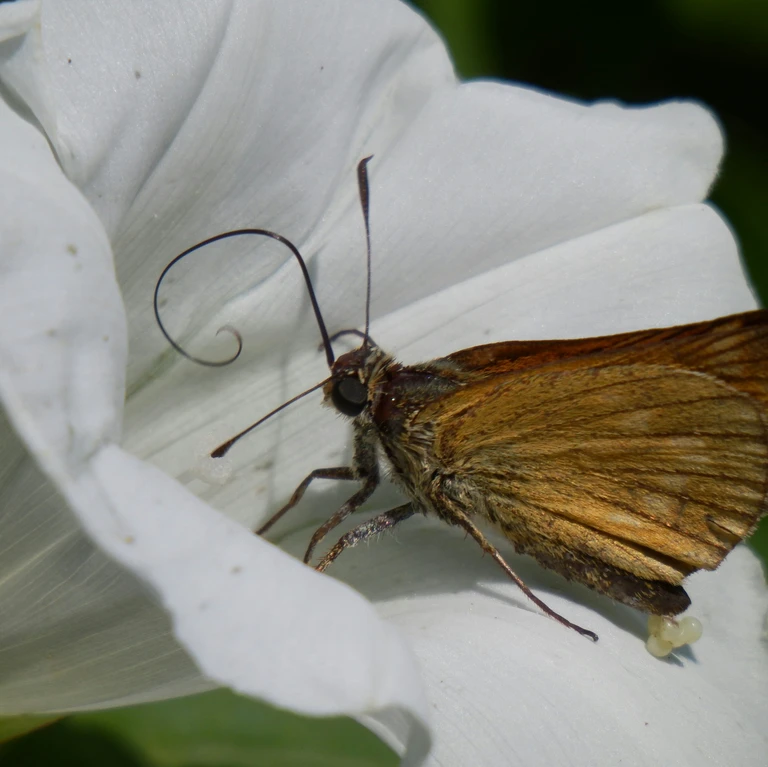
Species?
Ochlodes sylvanus (also Ochlodes venata)
